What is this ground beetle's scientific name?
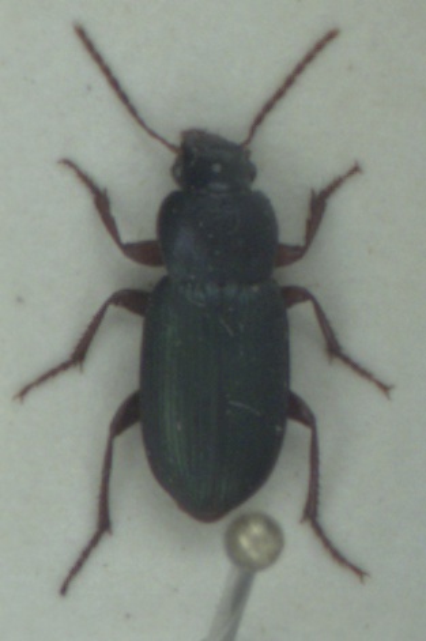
Ophonus azureus
